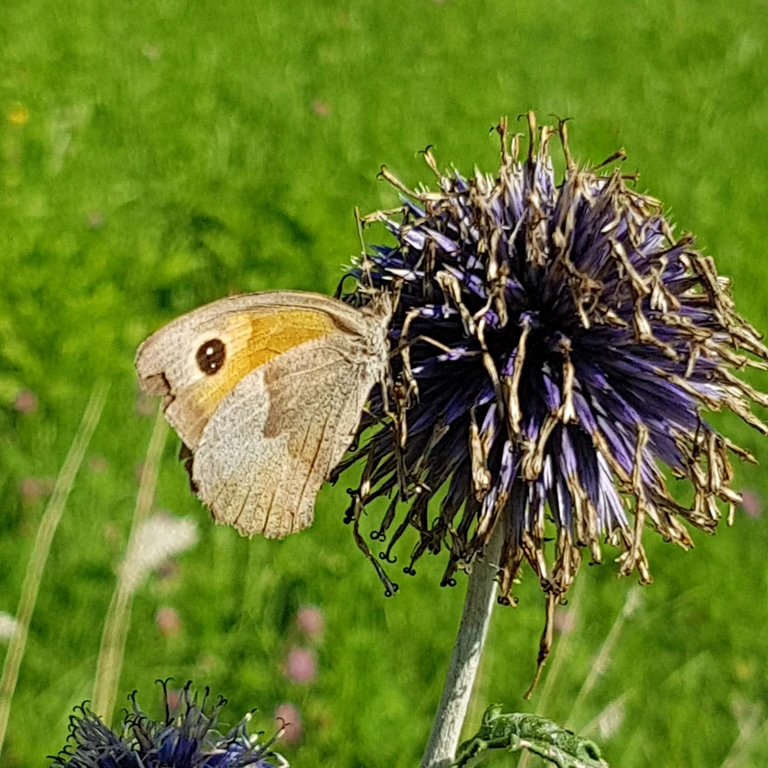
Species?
Maniola jurtina
